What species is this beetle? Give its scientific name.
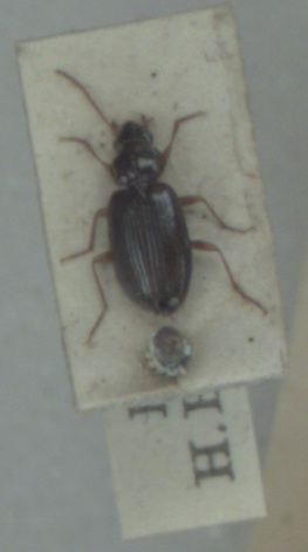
Ocys quinquestriatus
